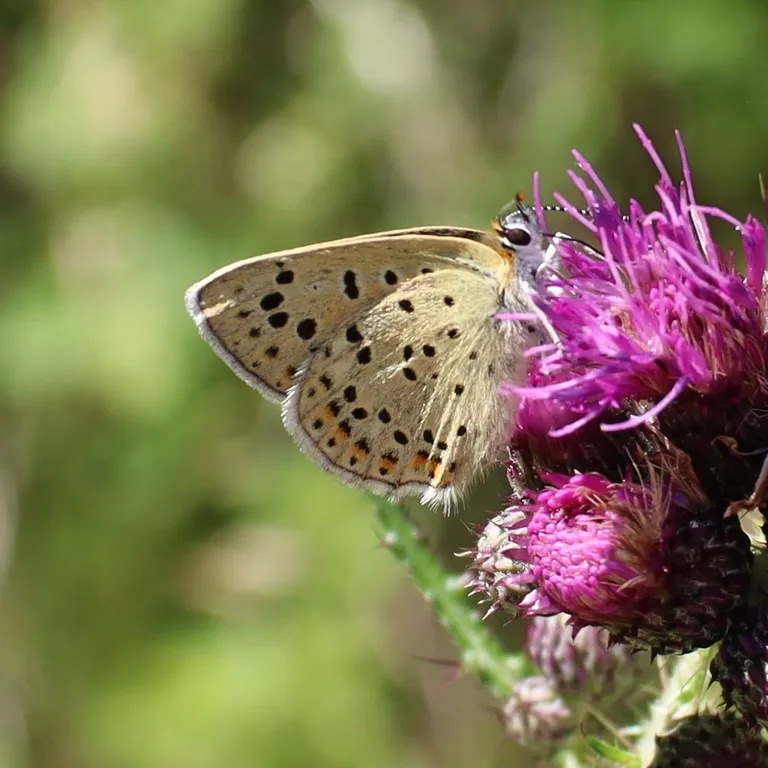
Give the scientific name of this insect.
Lycaena tityrus (also Loweia tityrus)
